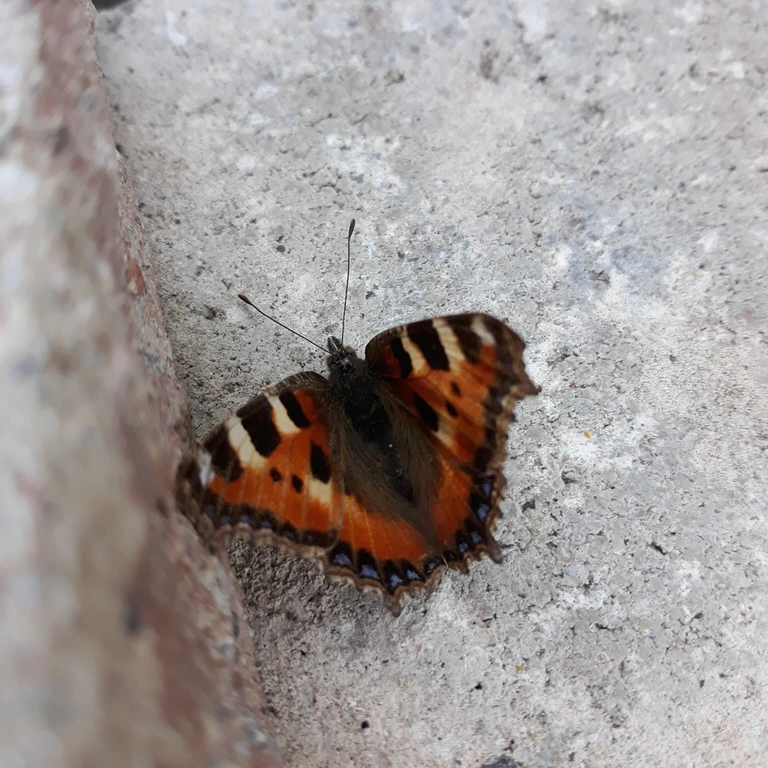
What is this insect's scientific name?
Aglais urticae
